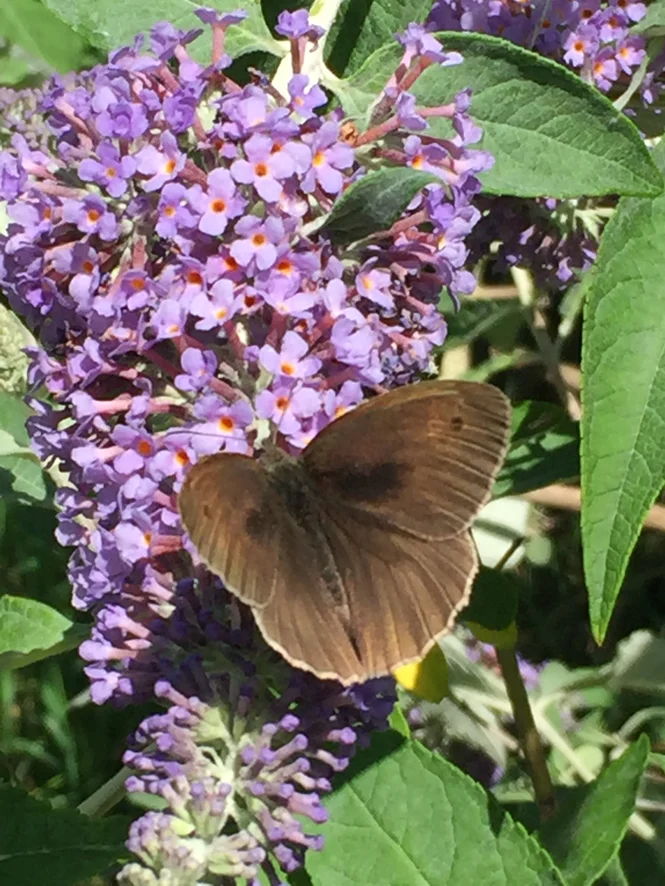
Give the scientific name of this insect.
Maniola jurtina
